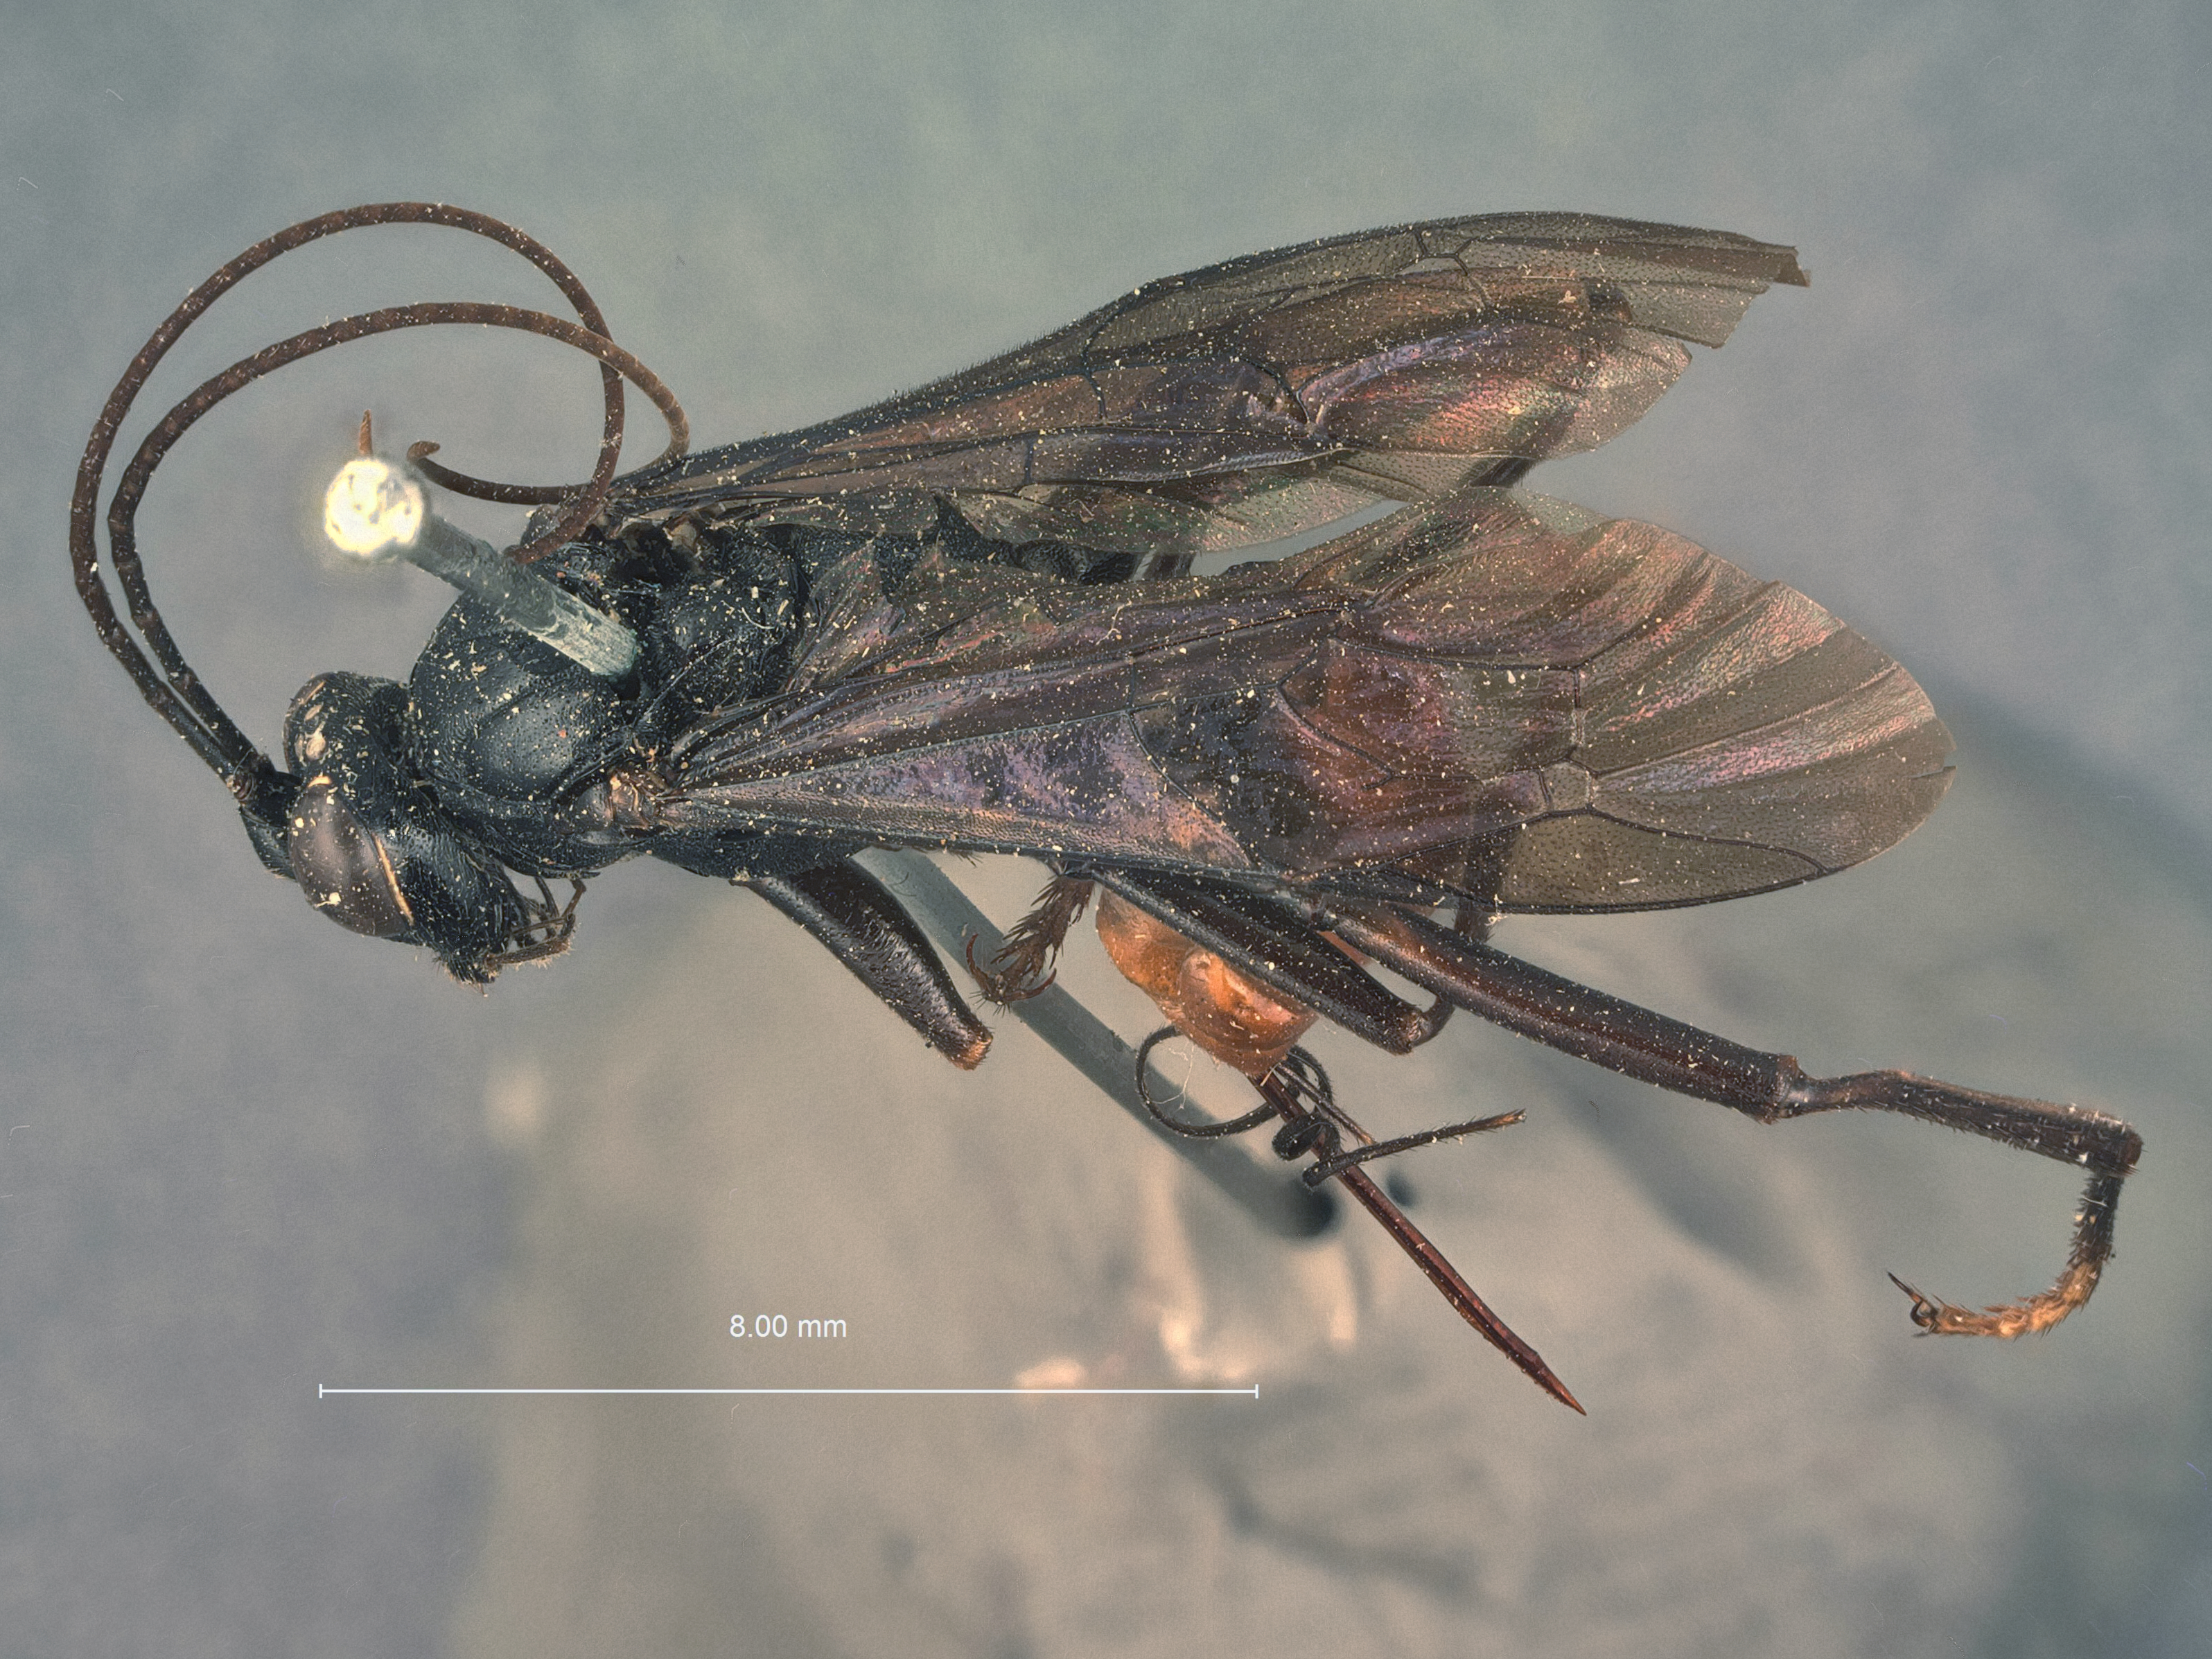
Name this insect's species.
Cryptus violaceipennis
